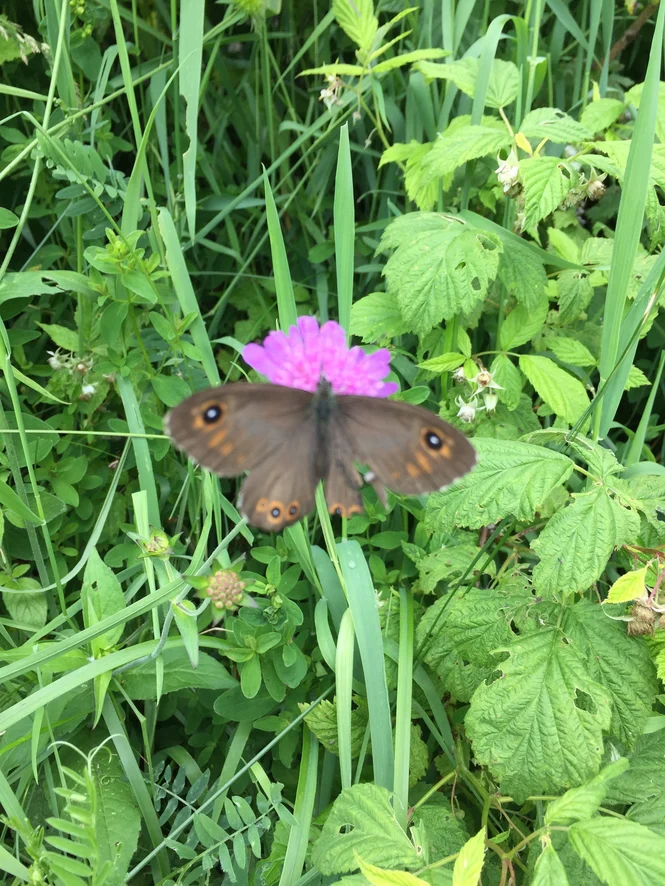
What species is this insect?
Lasiommata maera (also Pararge maera)
